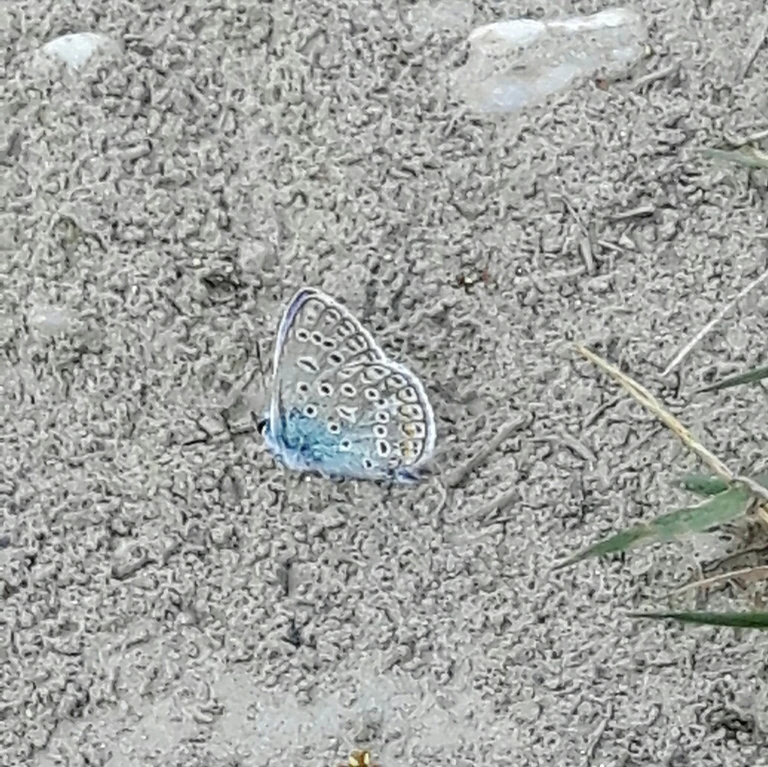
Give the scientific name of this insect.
Polyommatus icarus
